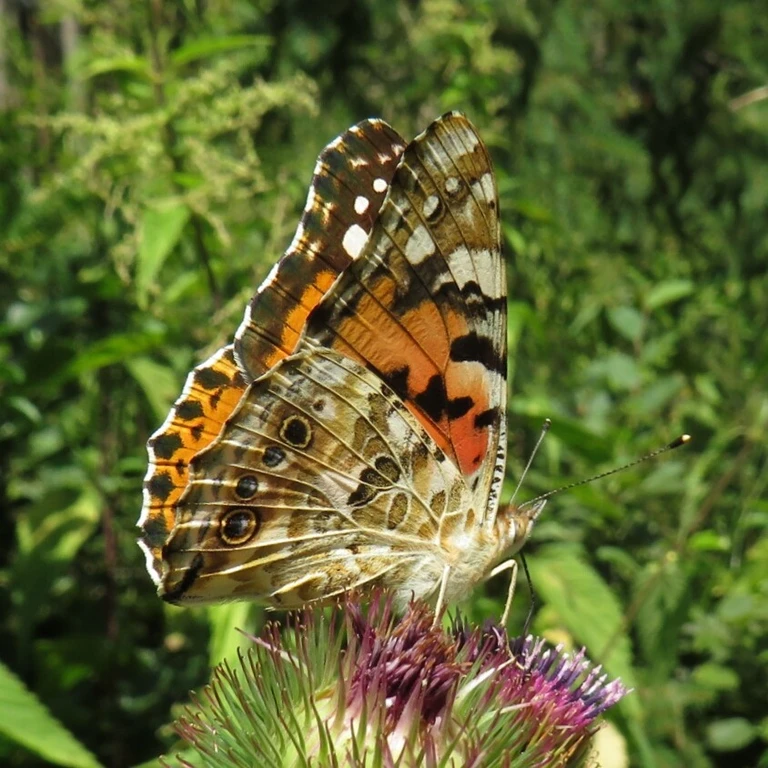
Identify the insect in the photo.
Vanessa cardui
